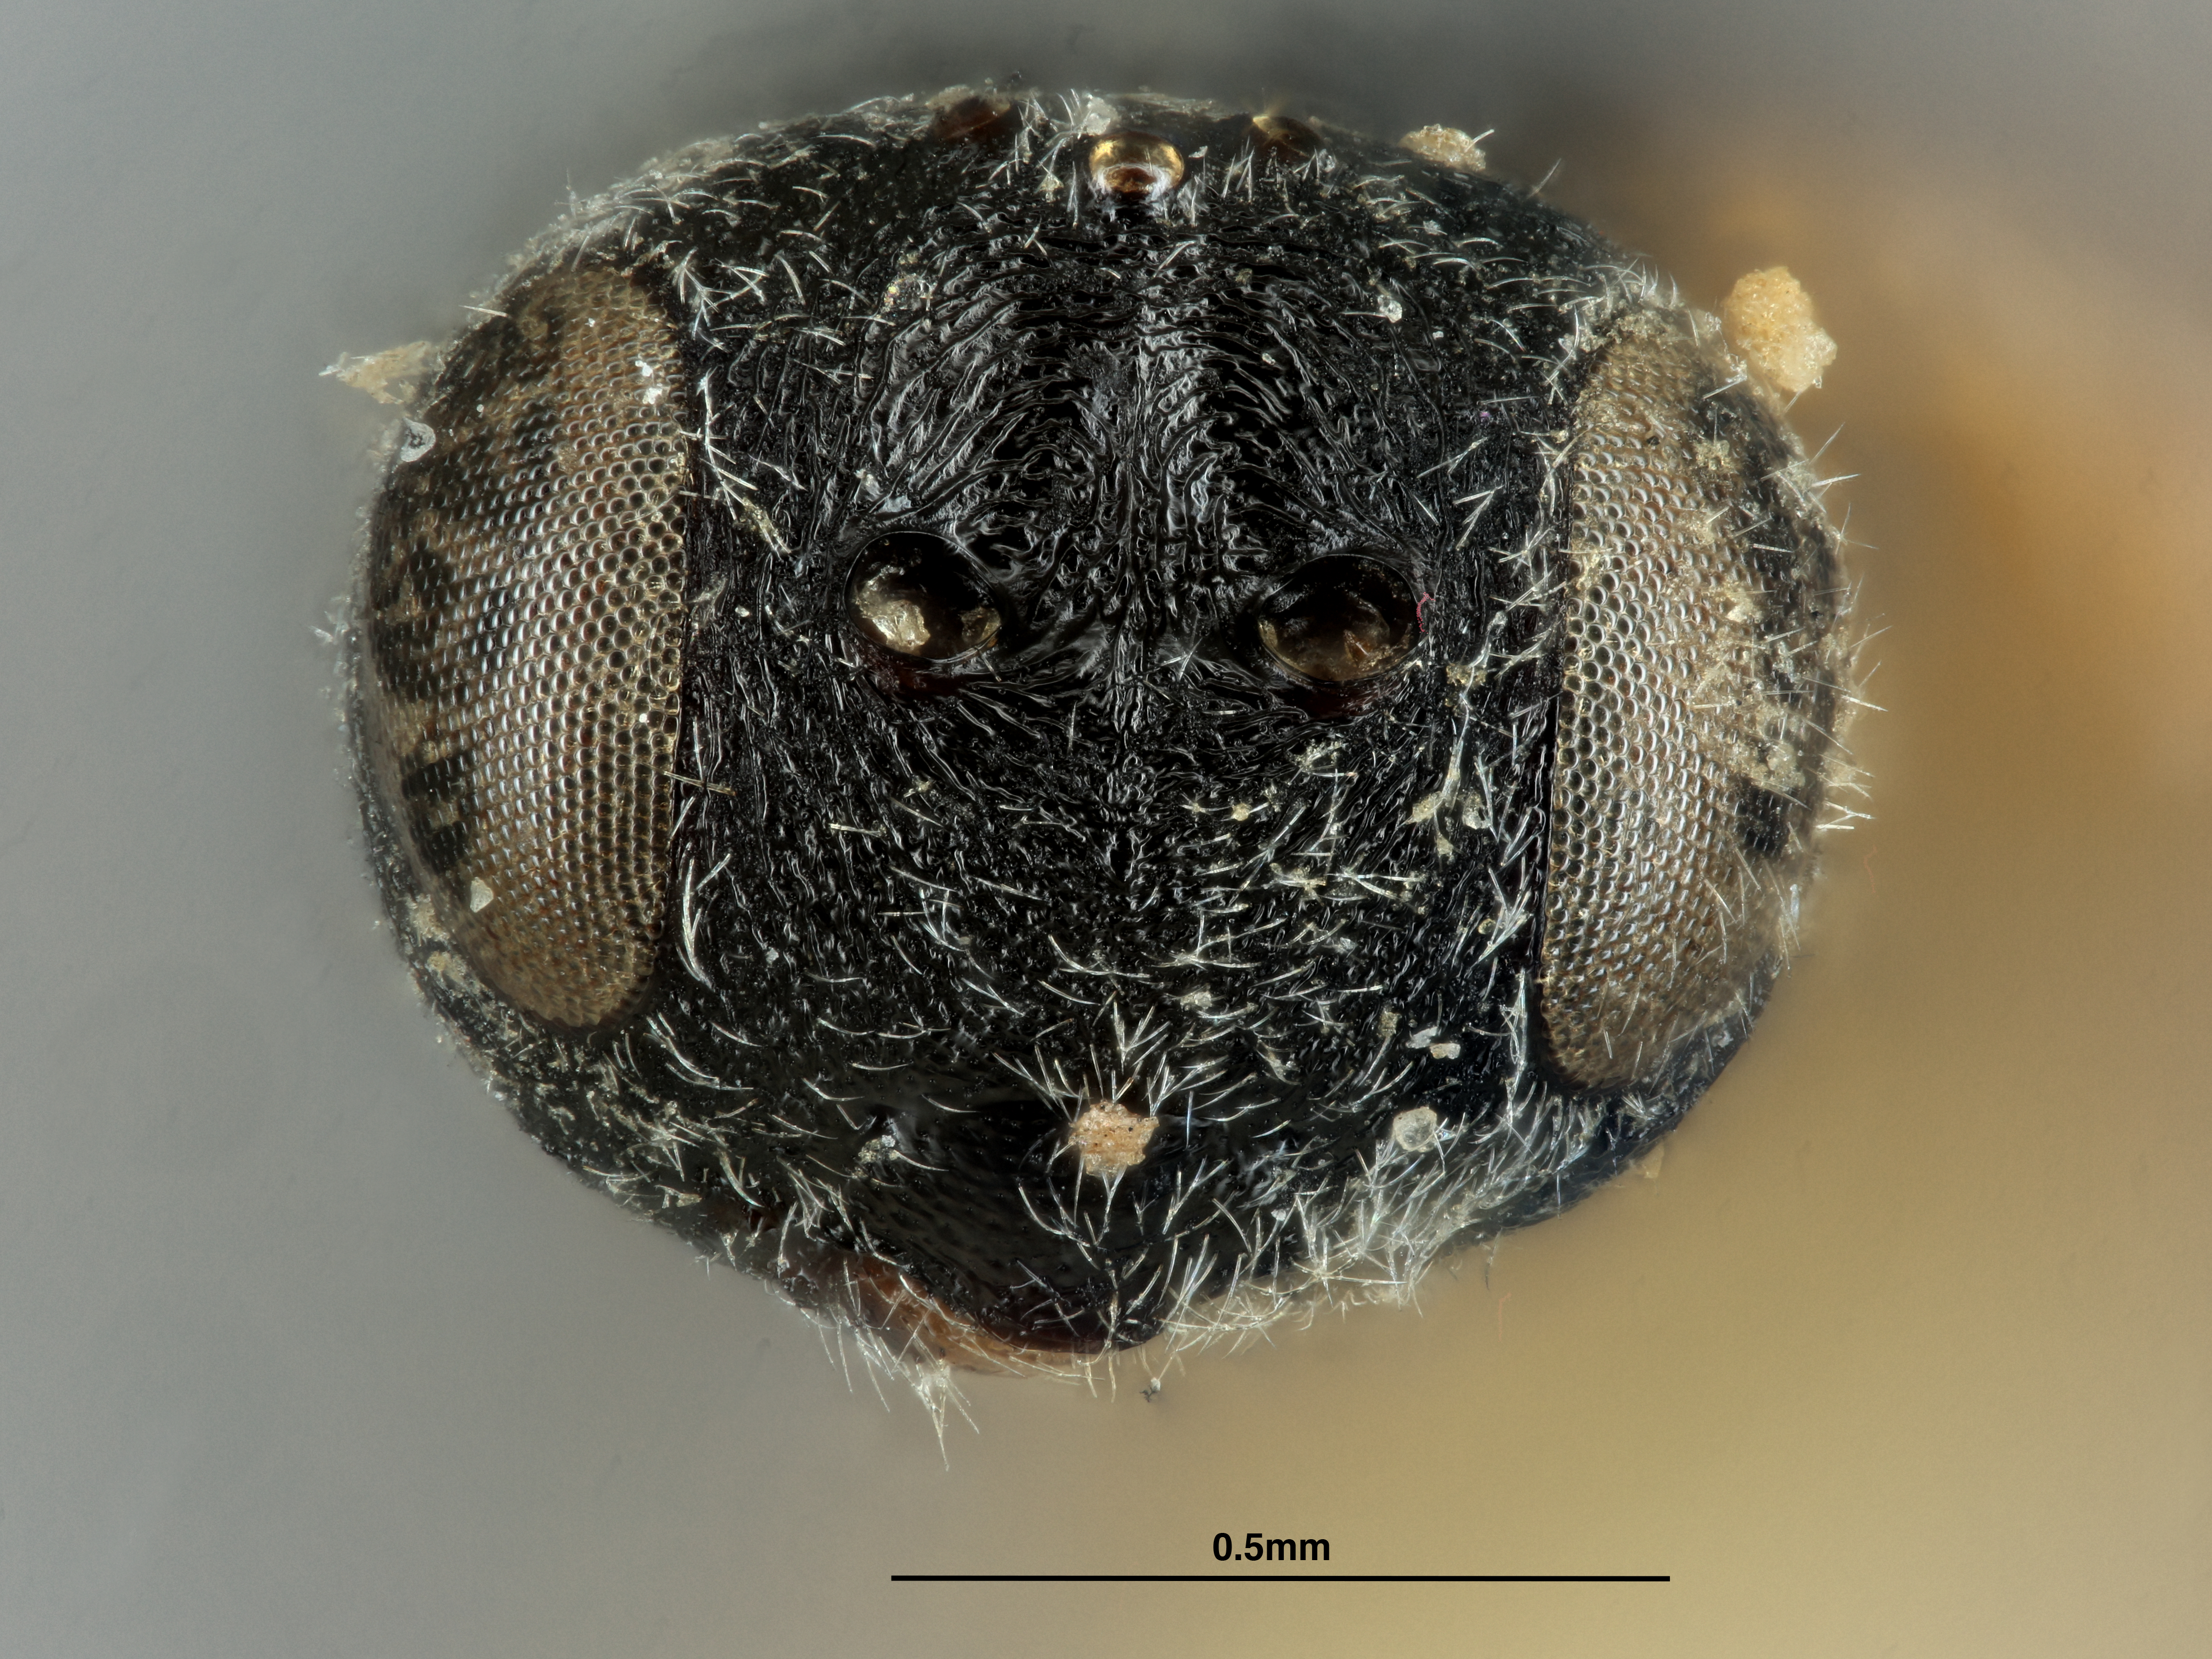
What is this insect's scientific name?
Chelonus lavernae
